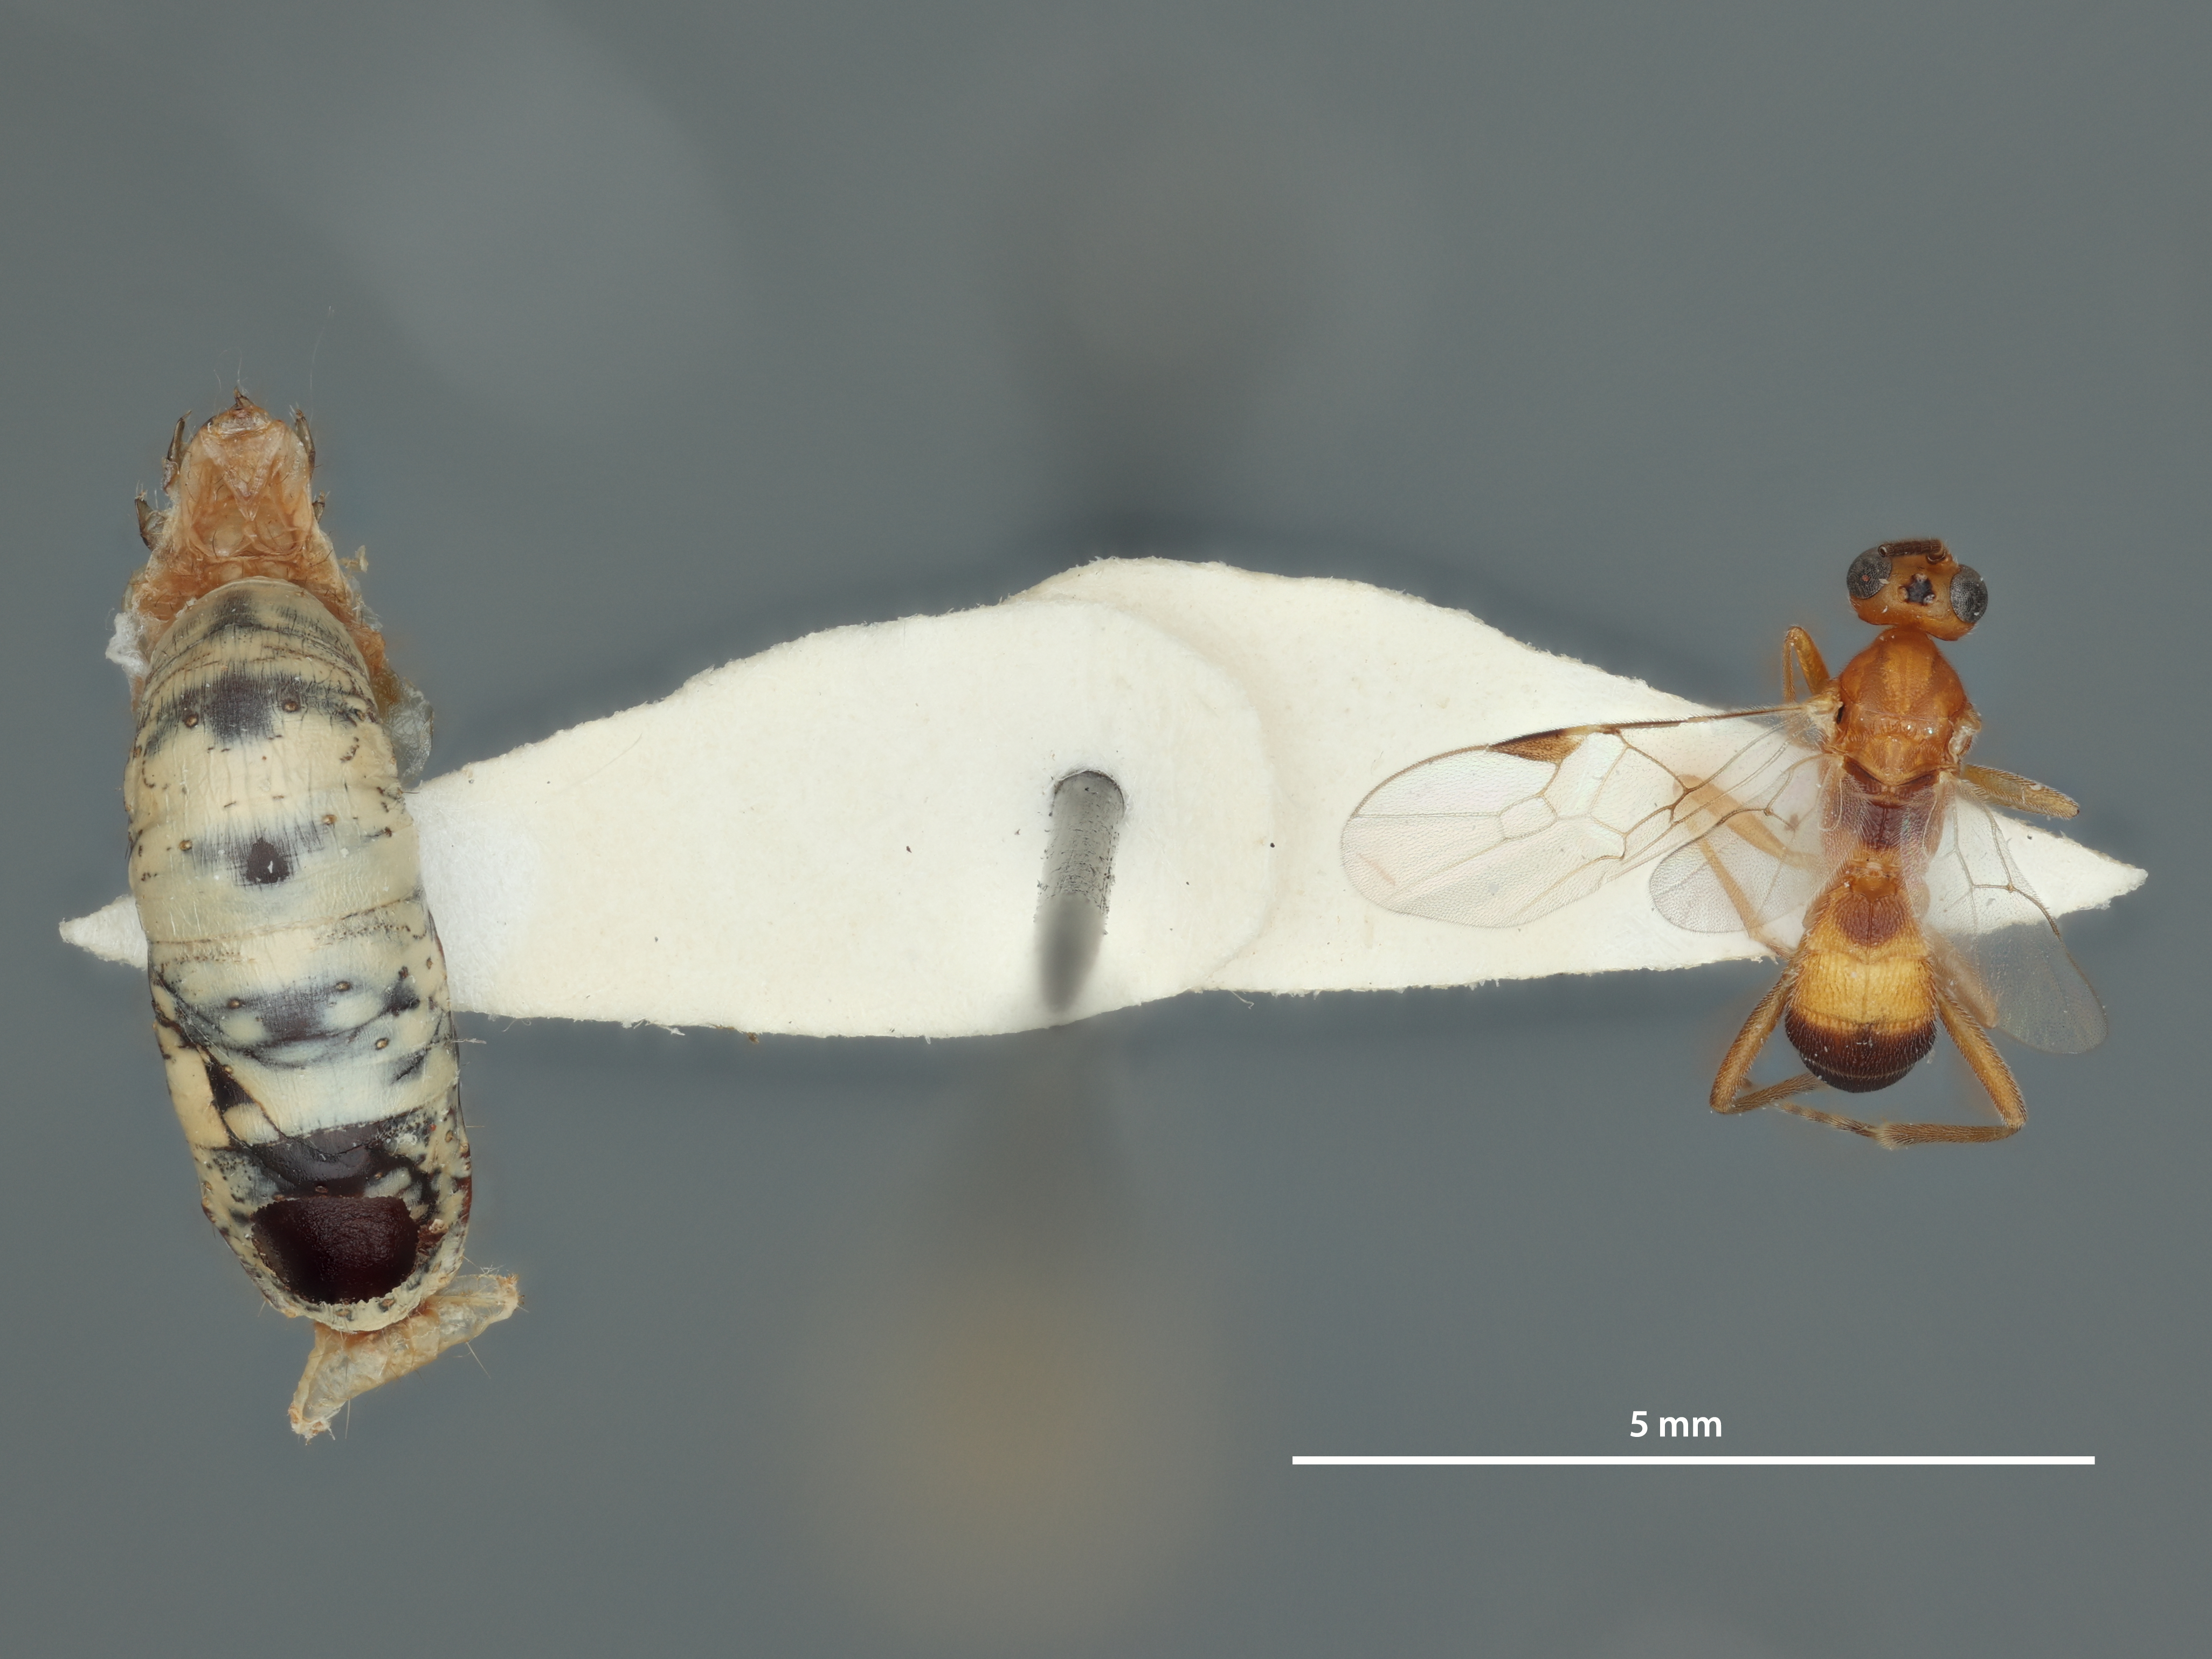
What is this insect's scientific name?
Aleiodes accohannocki
